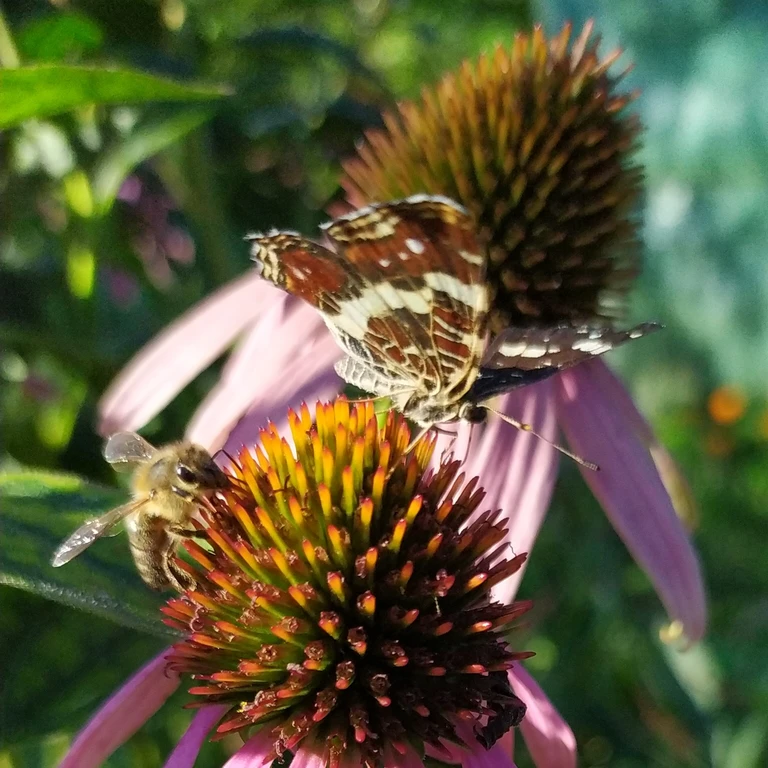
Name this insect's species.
Araschnia levana
